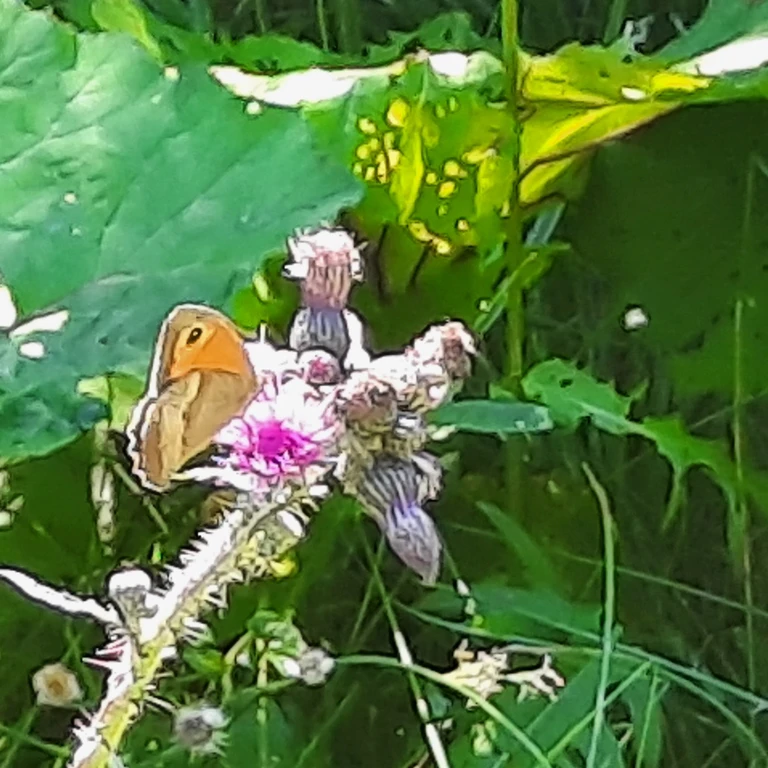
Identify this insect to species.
Maniola jurtina
